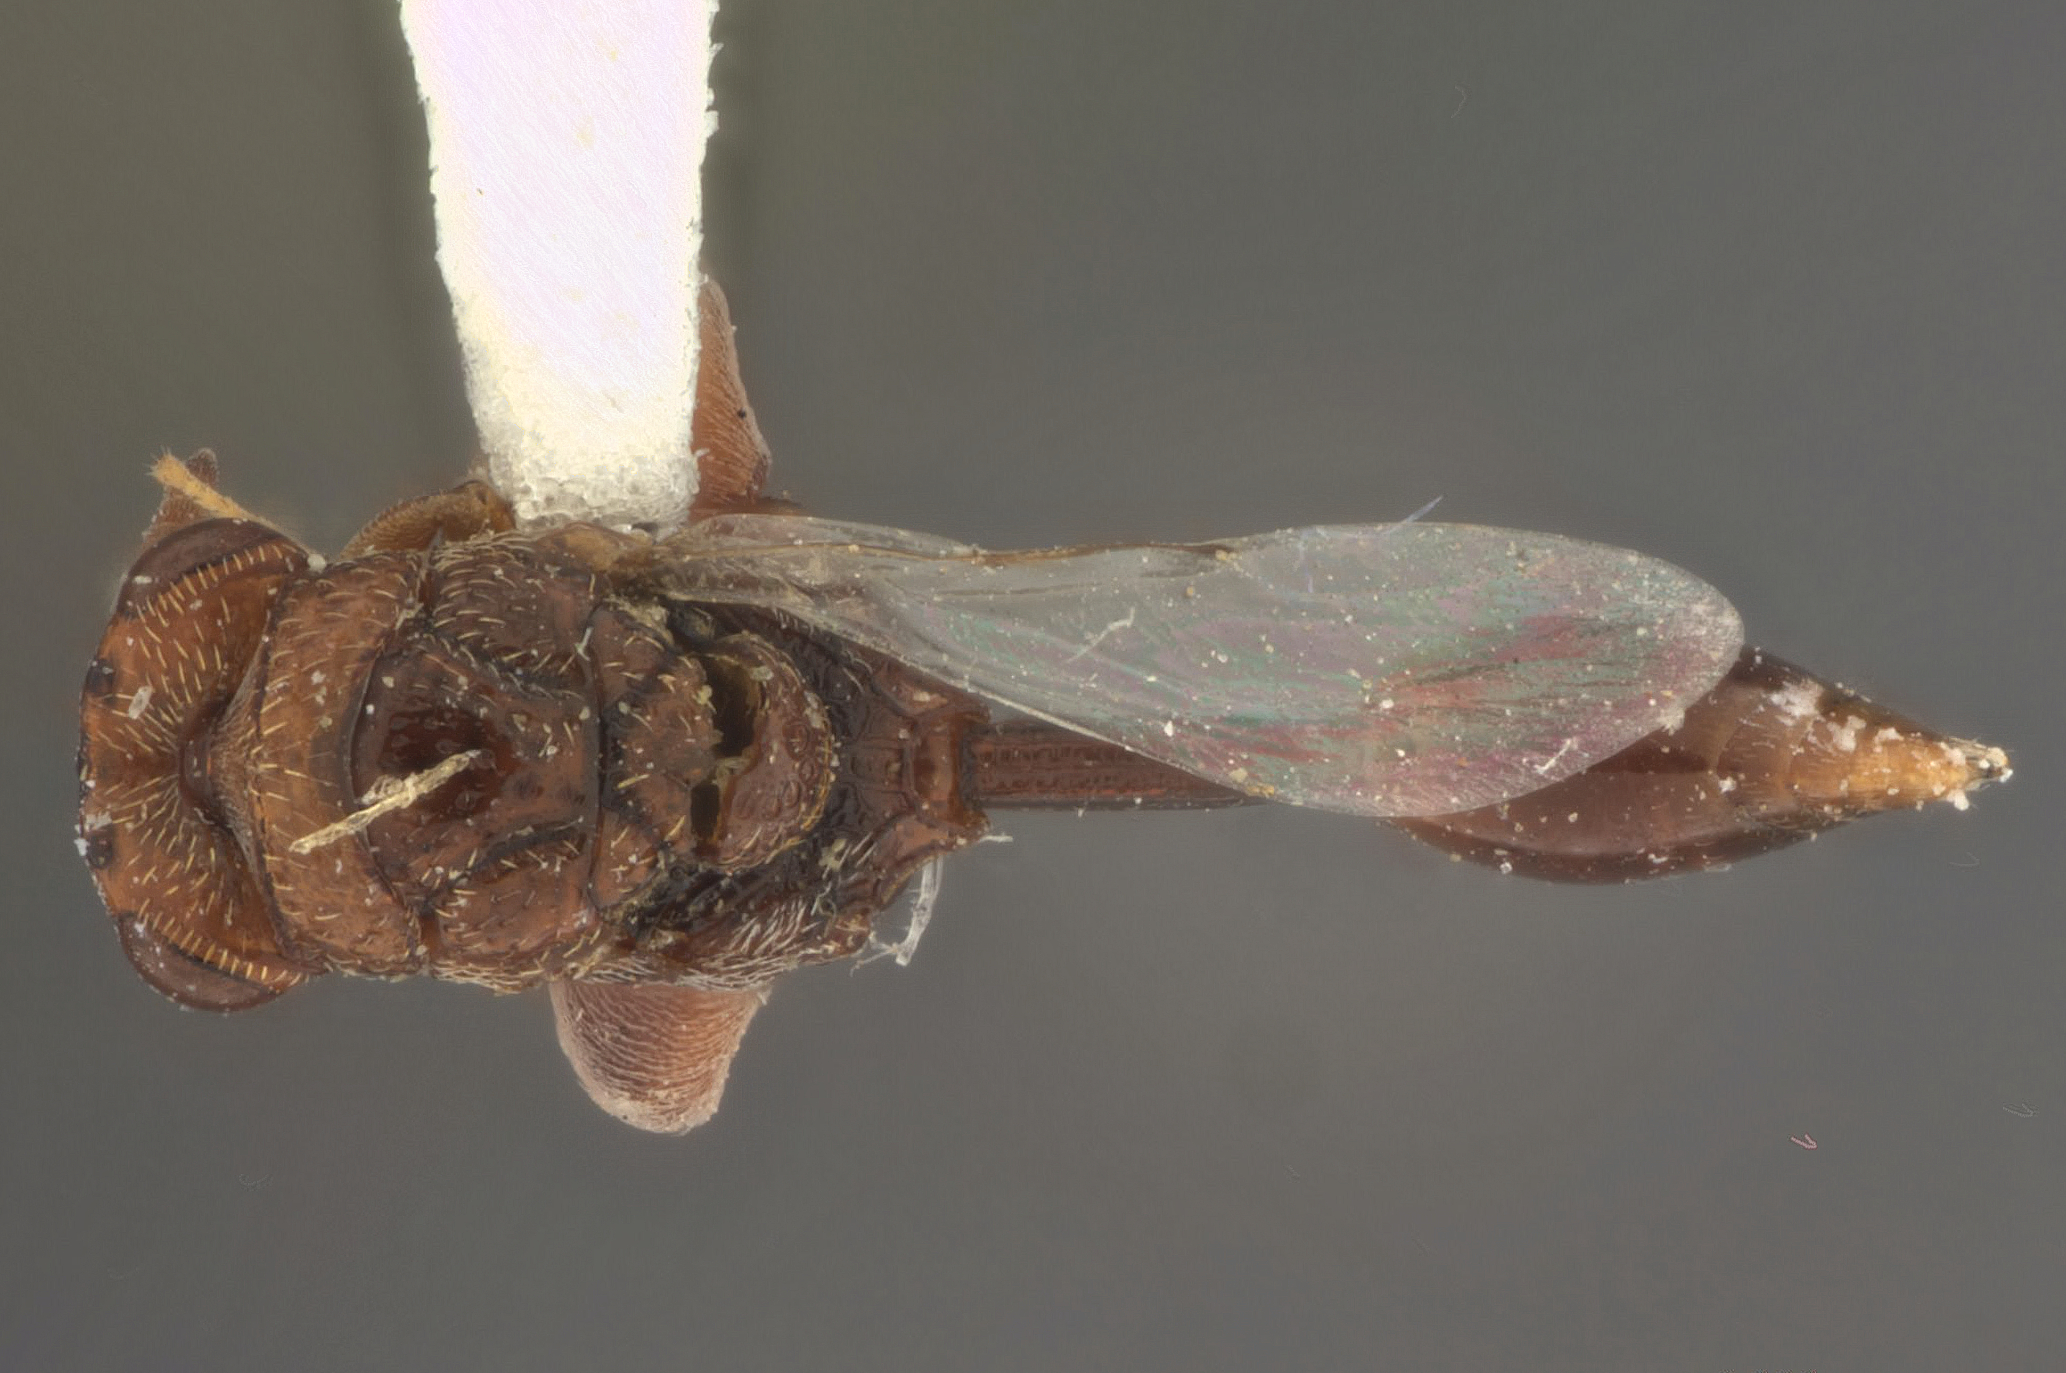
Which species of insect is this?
Anacryptus marattensis
